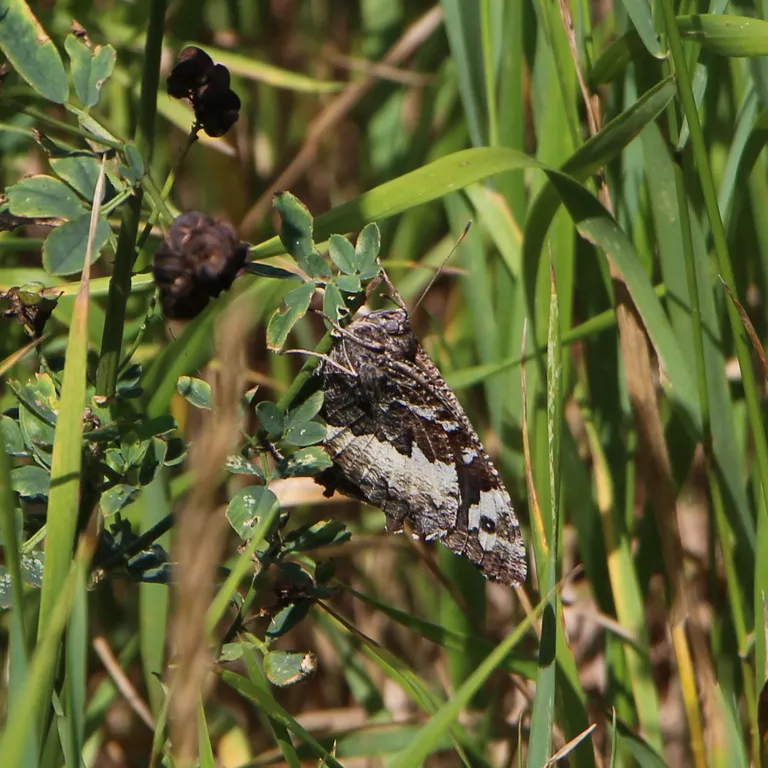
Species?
Brintesia circe
